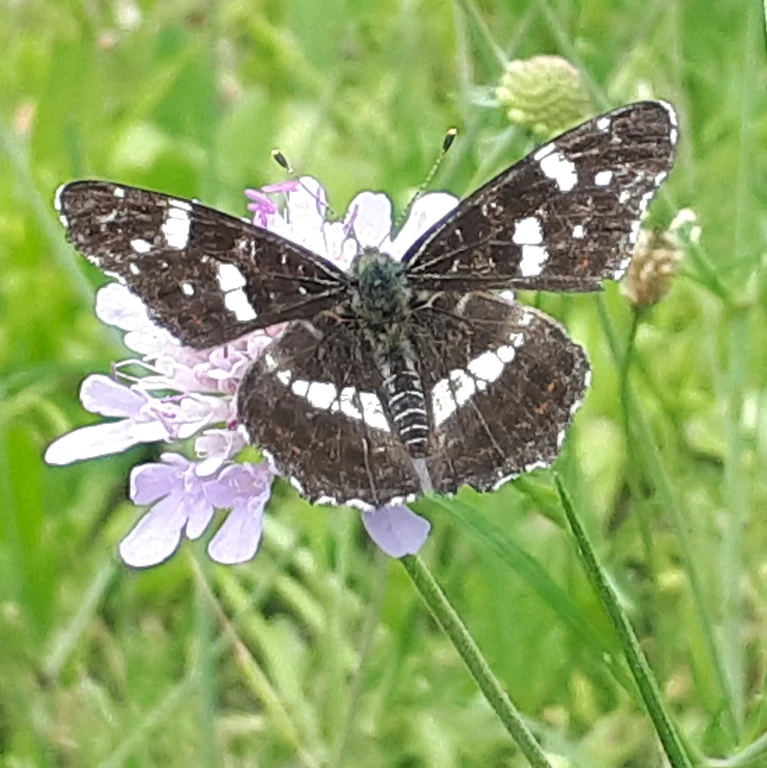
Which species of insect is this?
Araschnia levana
